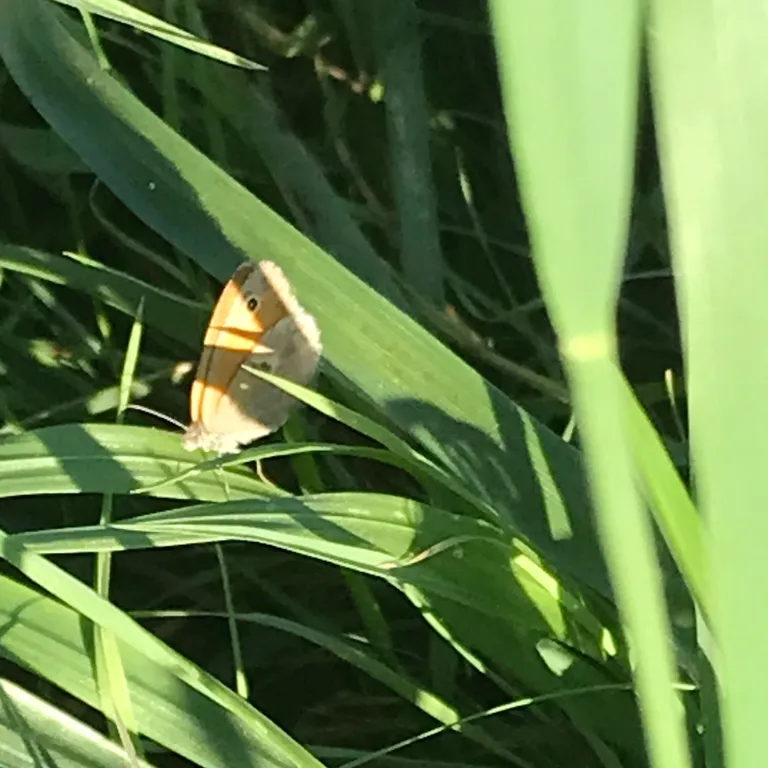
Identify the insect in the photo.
Coenonympha pamphilus
